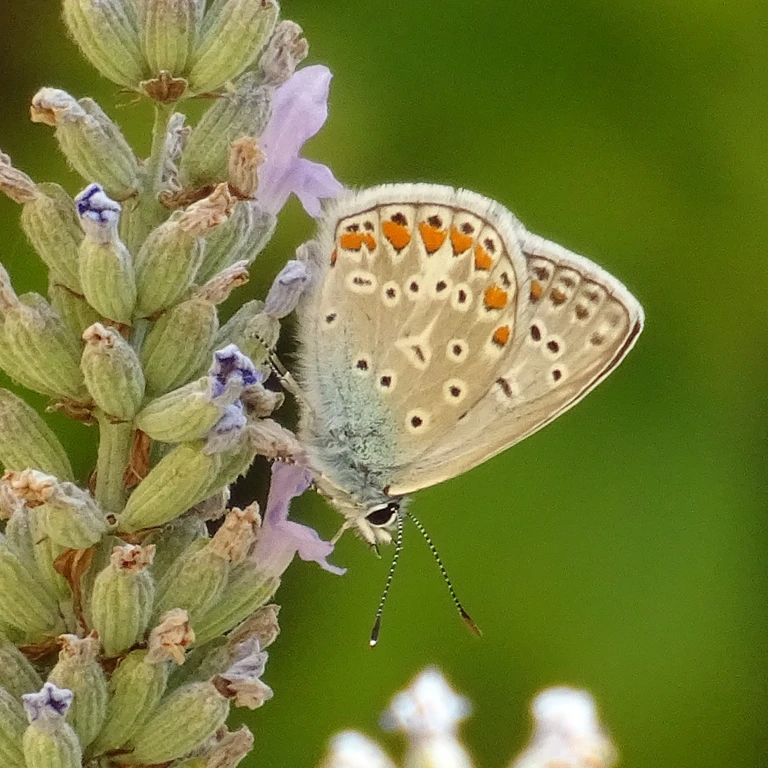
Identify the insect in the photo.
Polyommatus icarus
